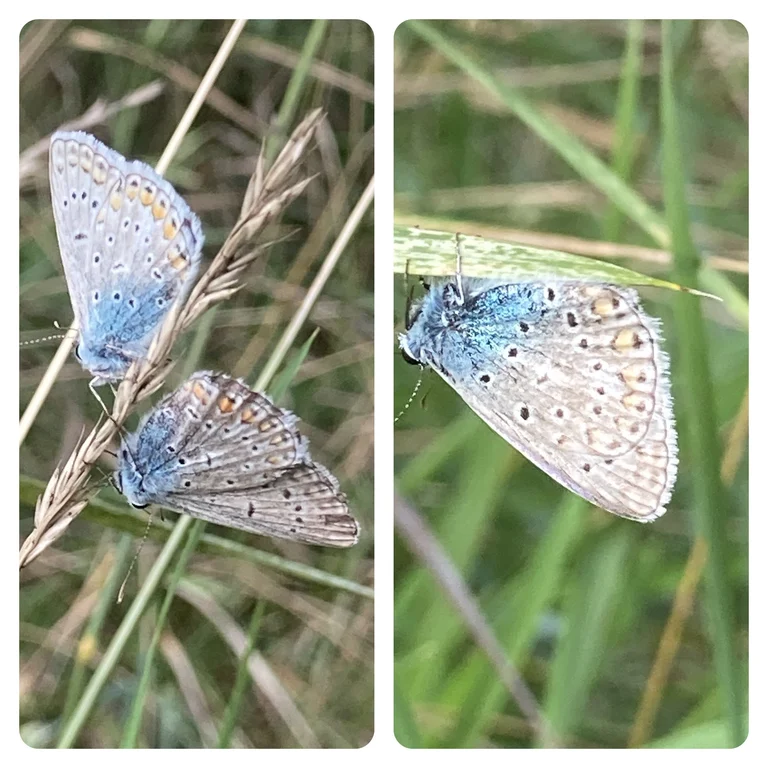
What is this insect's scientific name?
Polyommatus icarus
